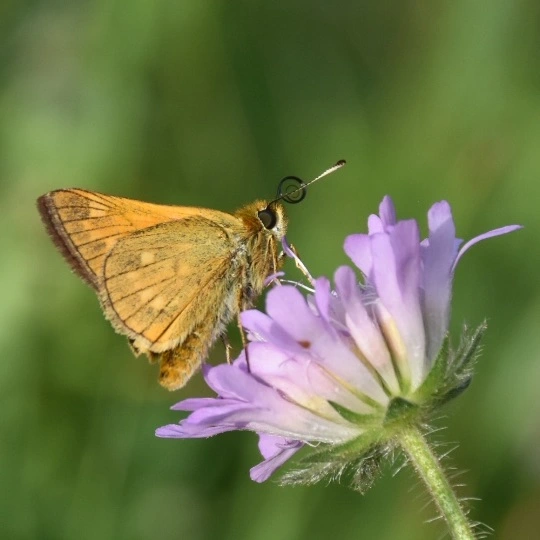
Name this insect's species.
Ochlodes sylvanus (also Ochlodes venata)
